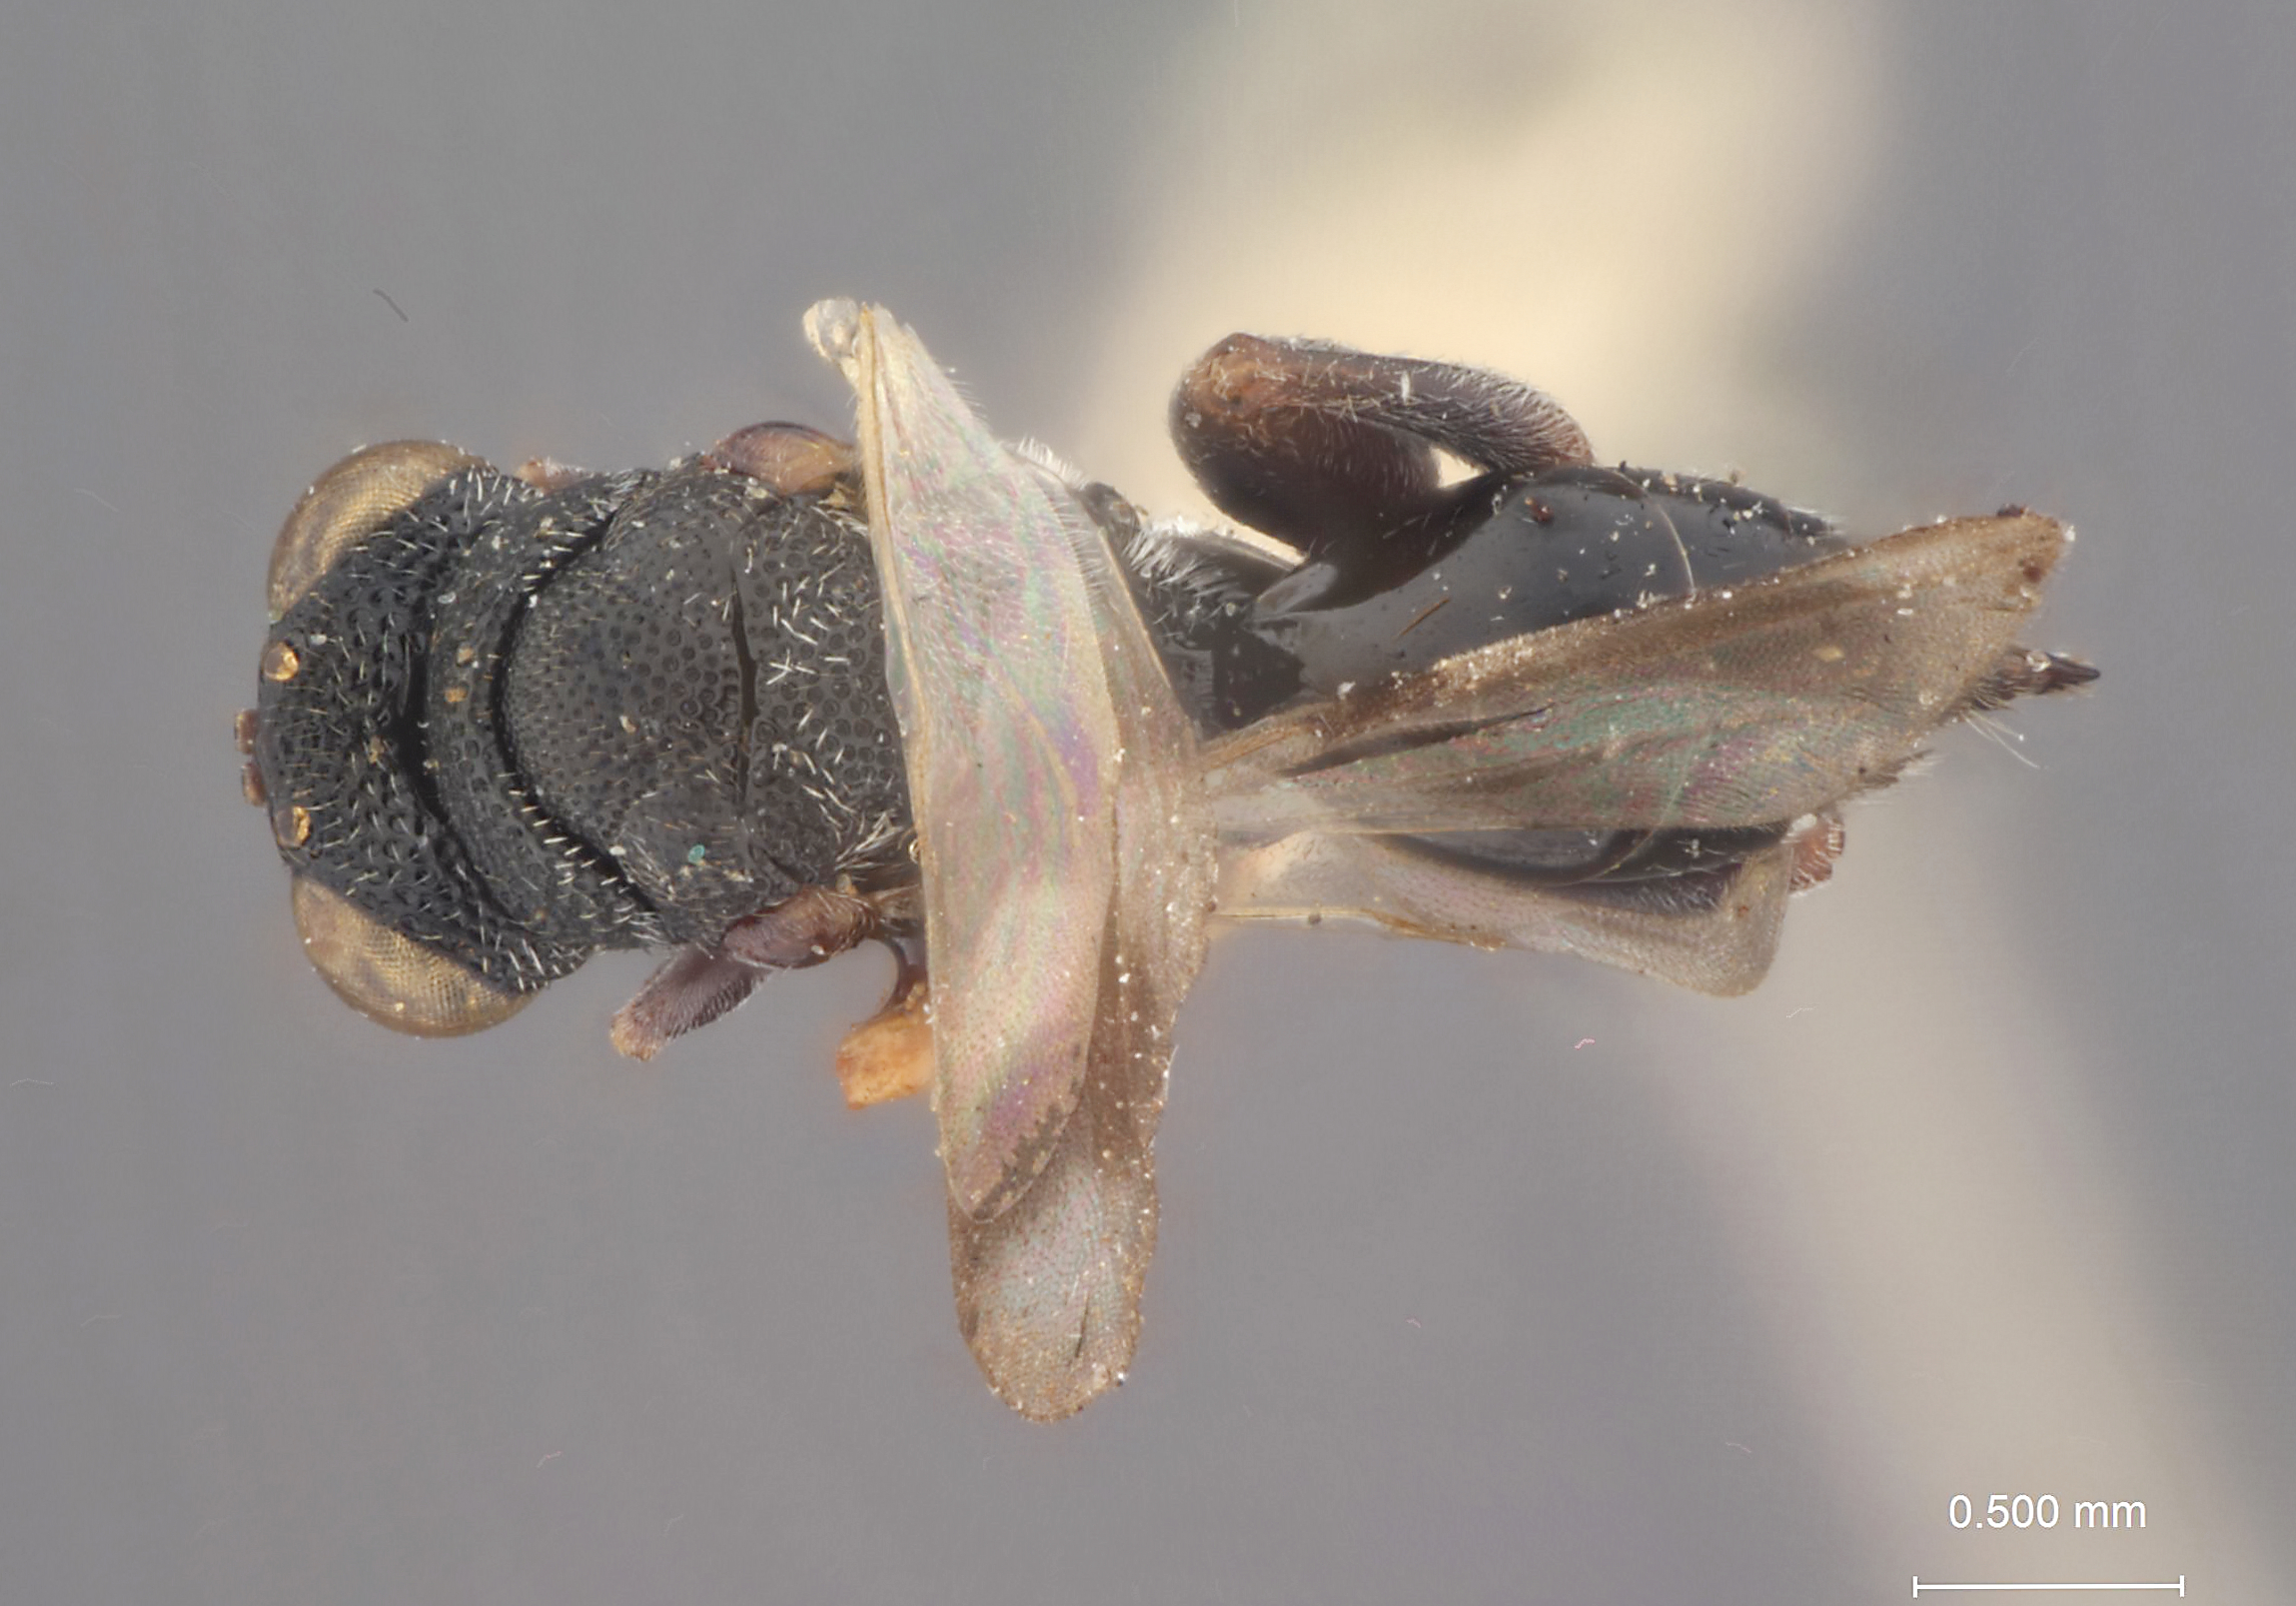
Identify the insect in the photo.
Haltichella decipiens
